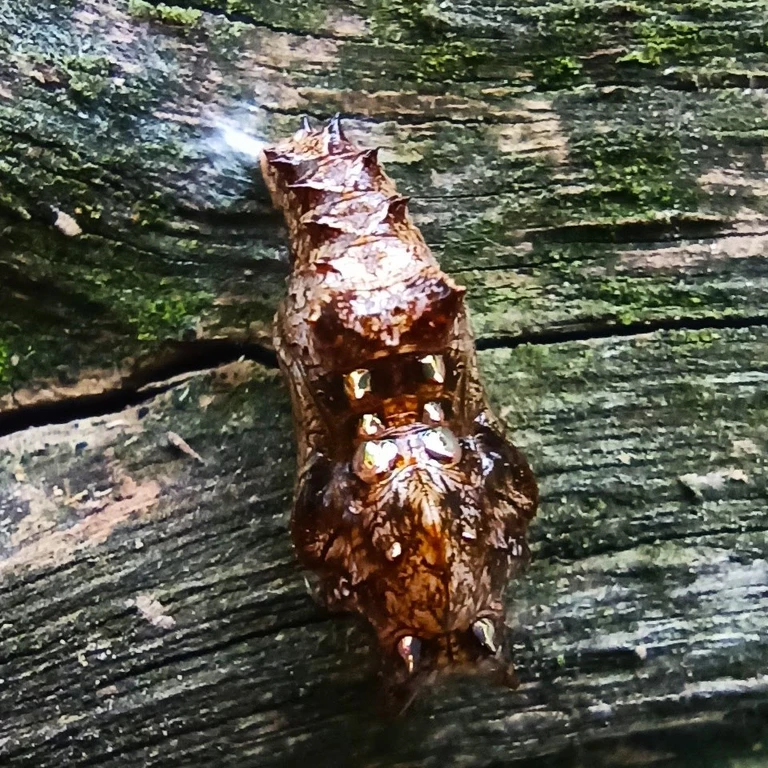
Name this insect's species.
Araschnia levana
